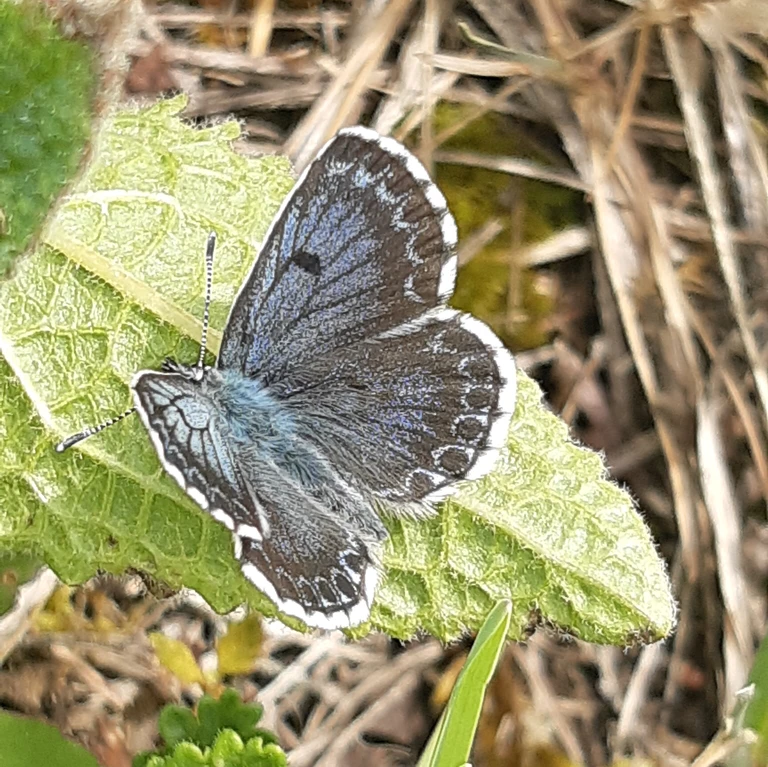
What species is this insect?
Scolitantides orion
